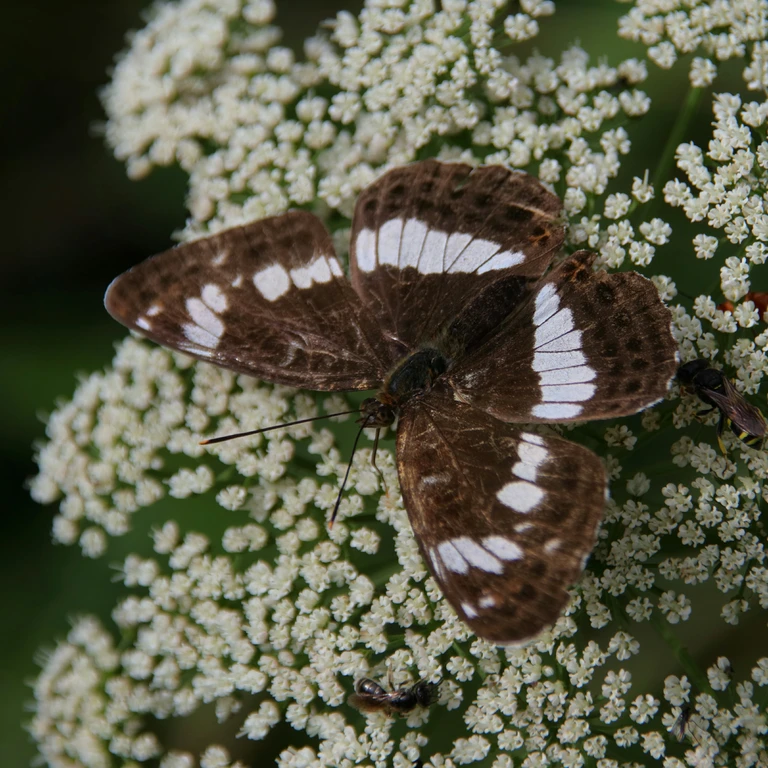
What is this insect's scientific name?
Limenitis camilla (also Ladoga camilla)
